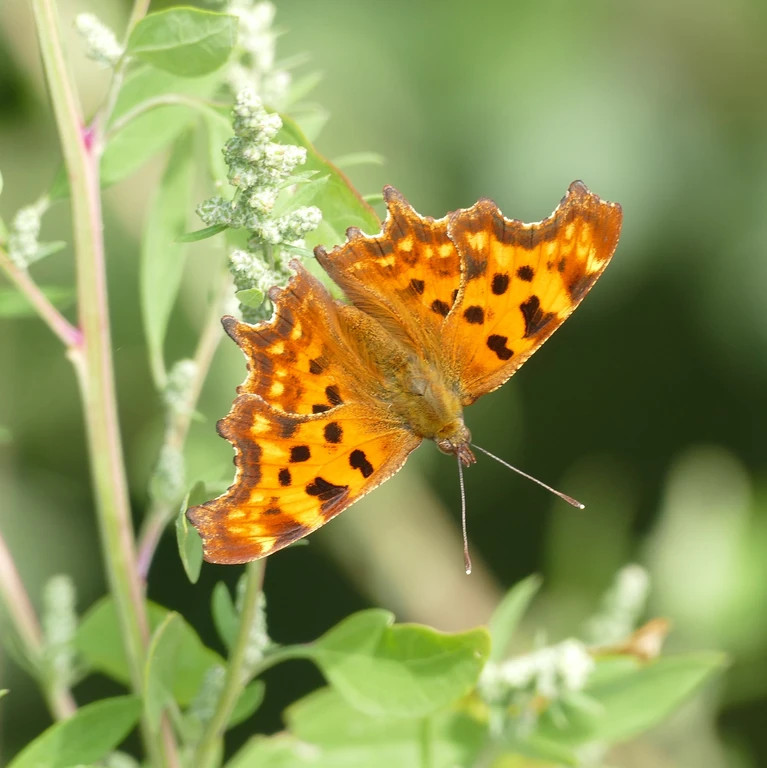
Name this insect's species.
Polygonia c-album
